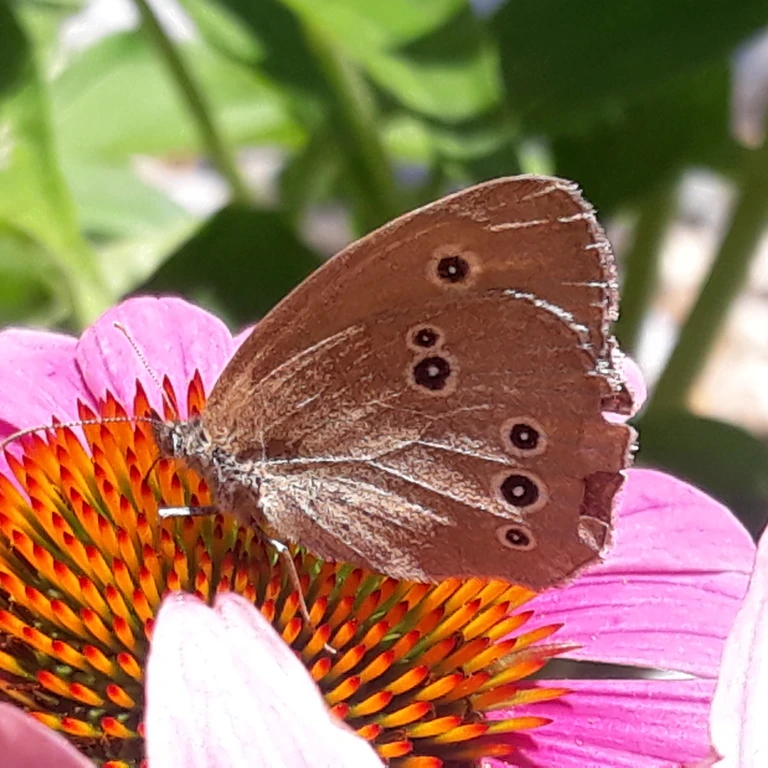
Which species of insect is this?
Aphantopus hyperantus
